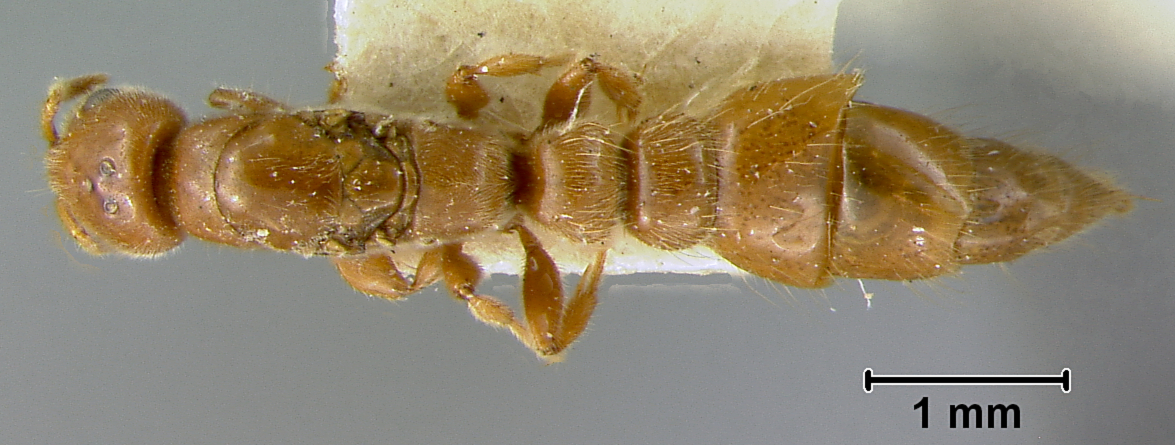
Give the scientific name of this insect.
Viticicola tessmanni
